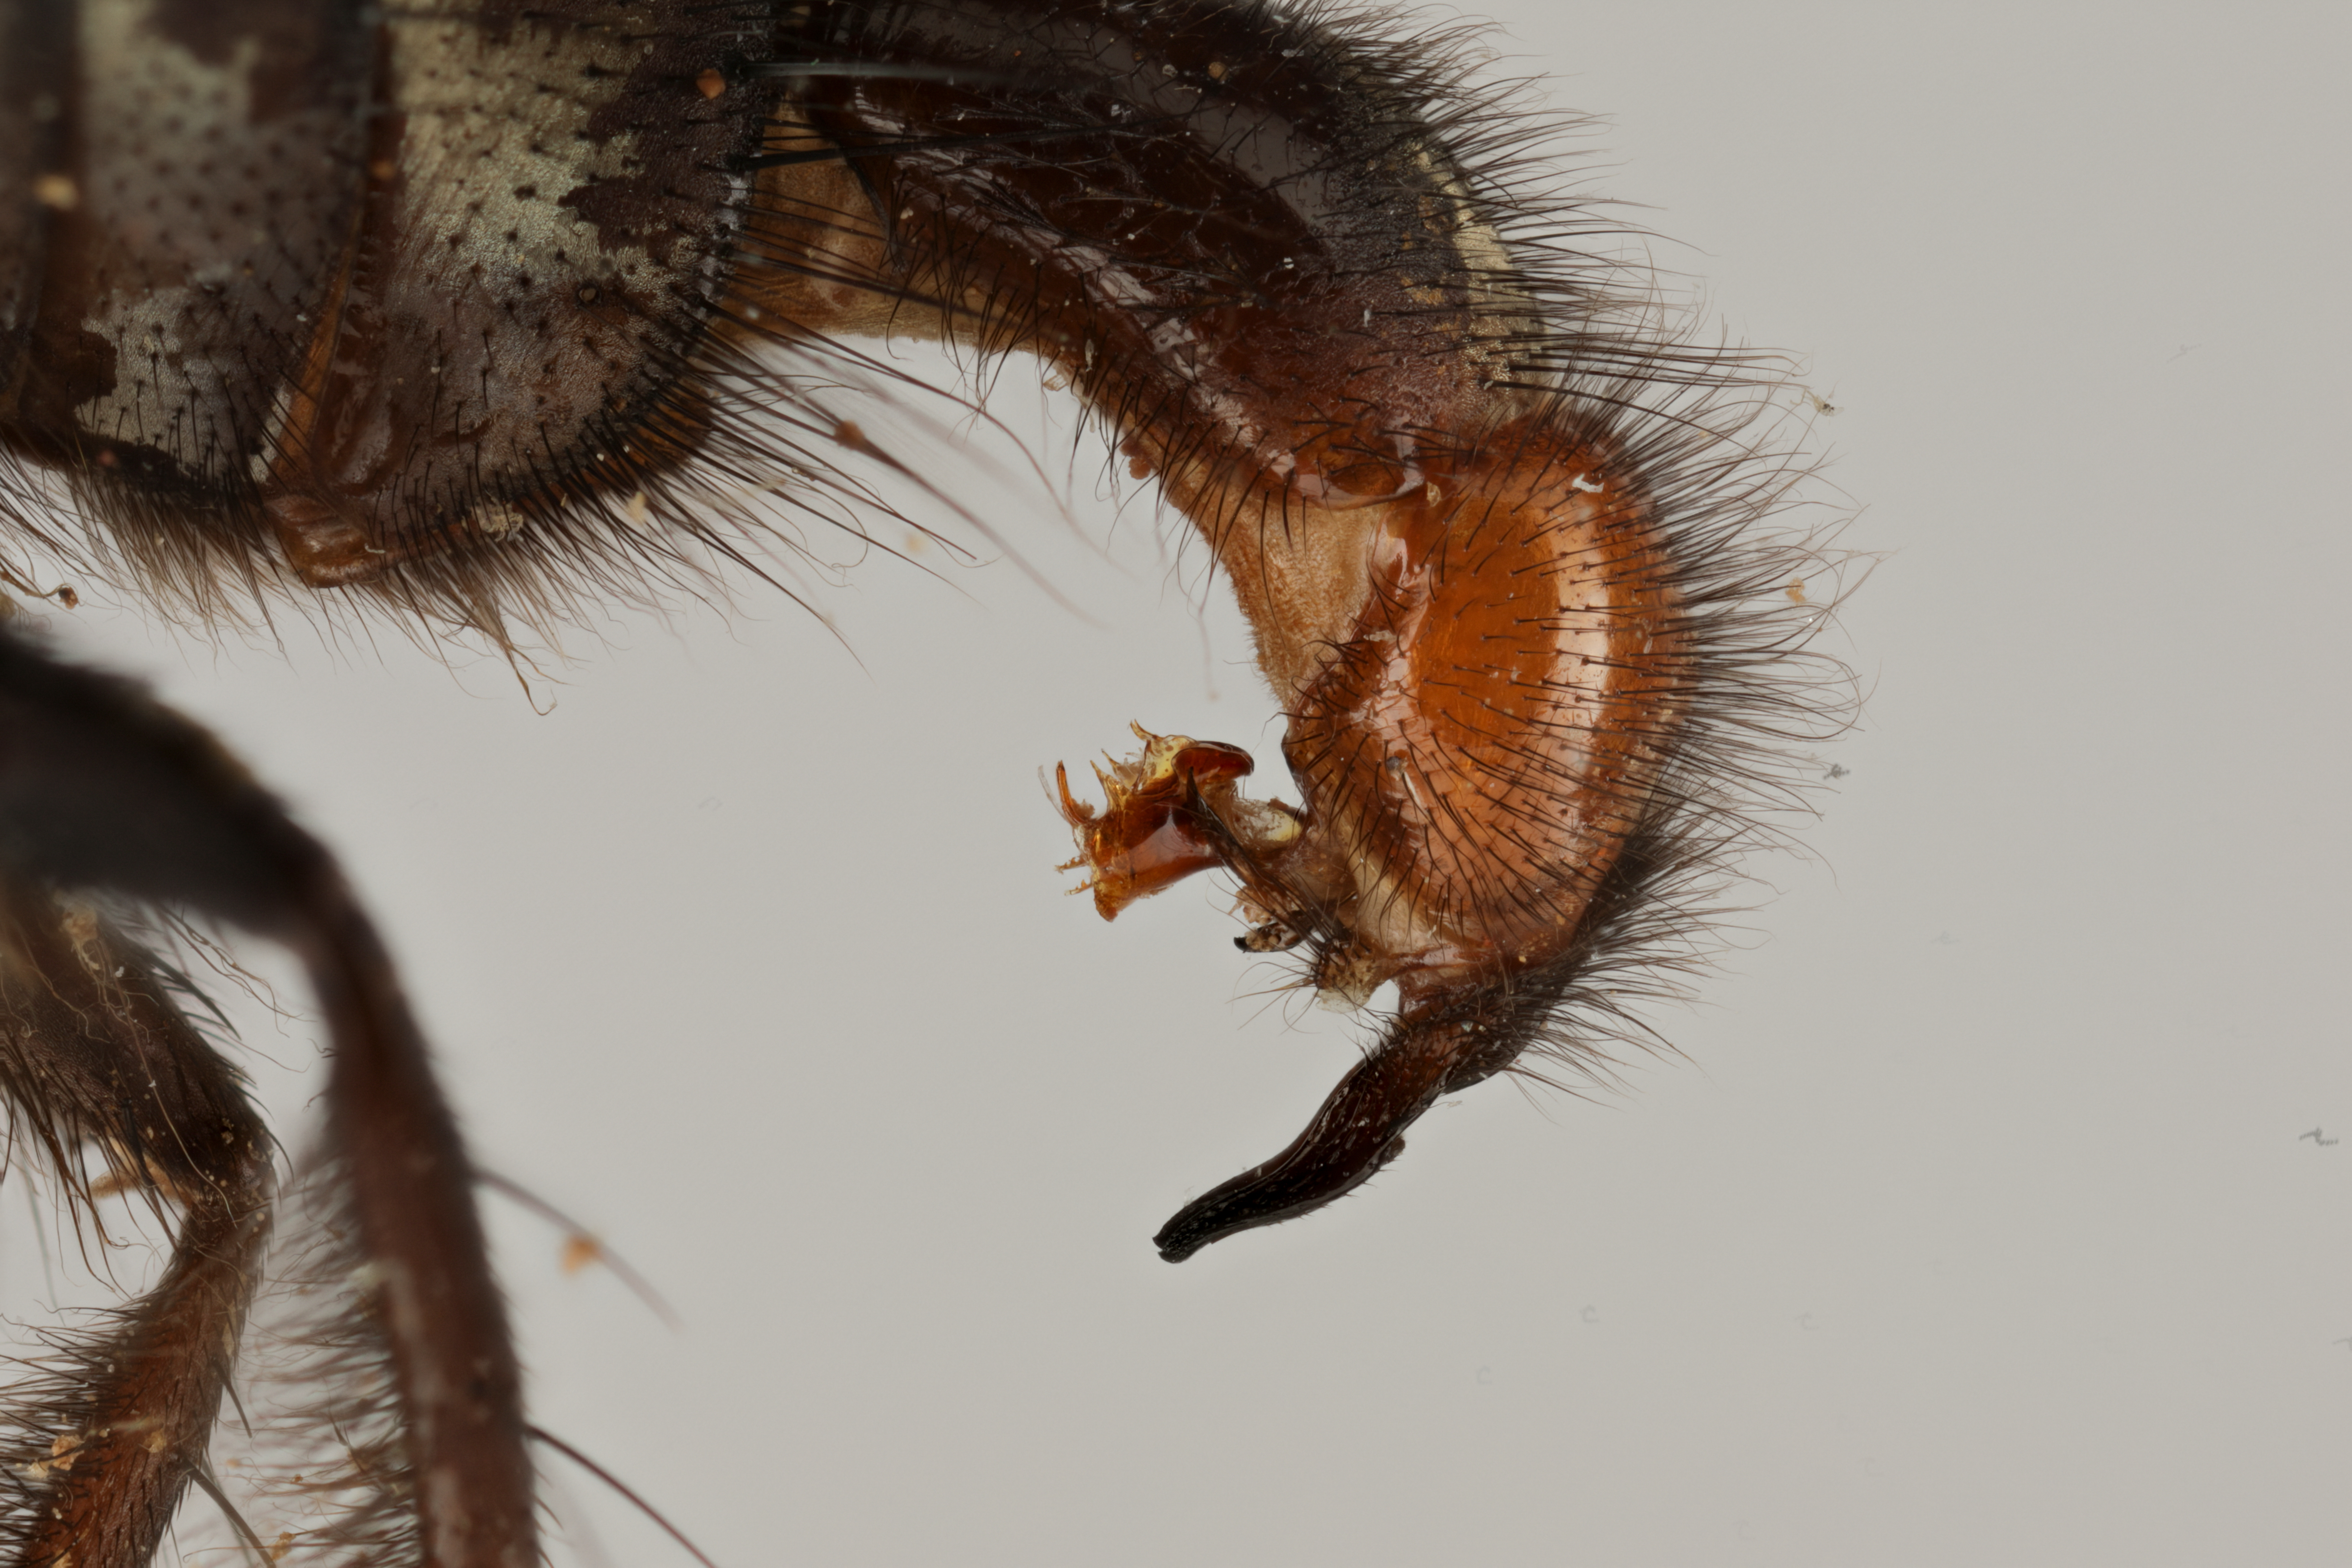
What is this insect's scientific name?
Peckia villegasi (also Paraphrissopoda villegasi)
